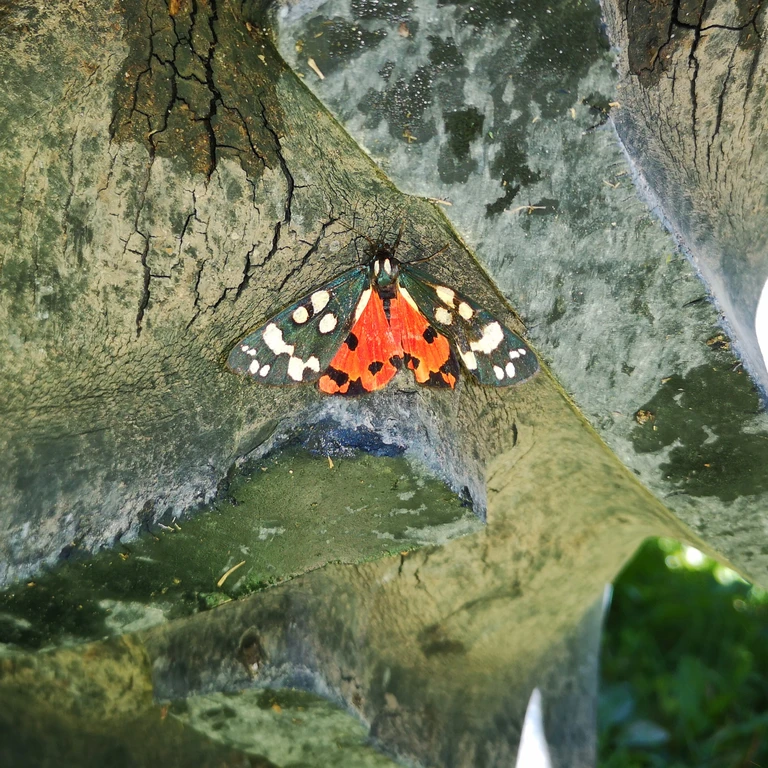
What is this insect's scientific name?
Callimorpha dominula
